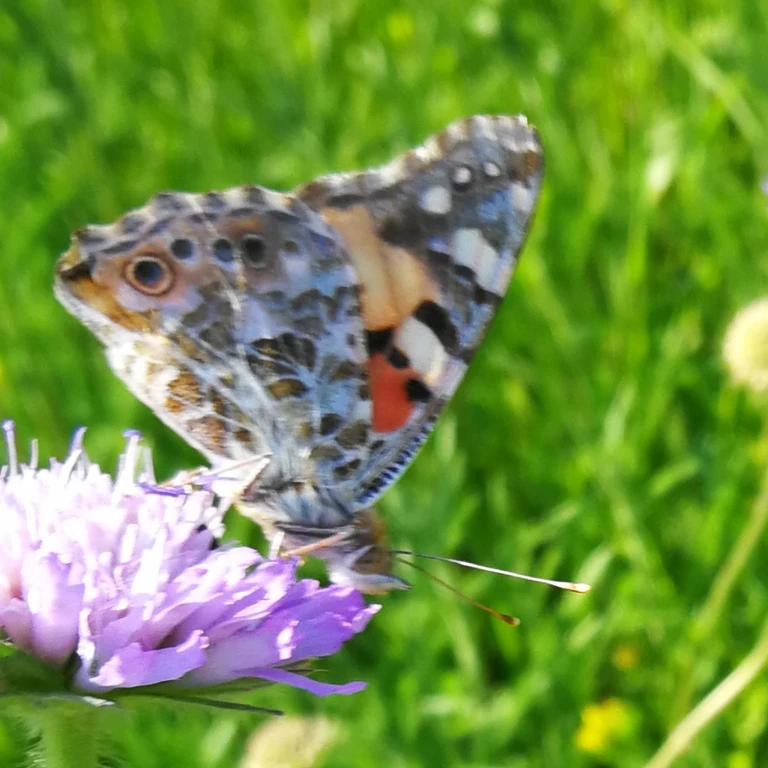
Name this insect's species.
Vanessa cardui
